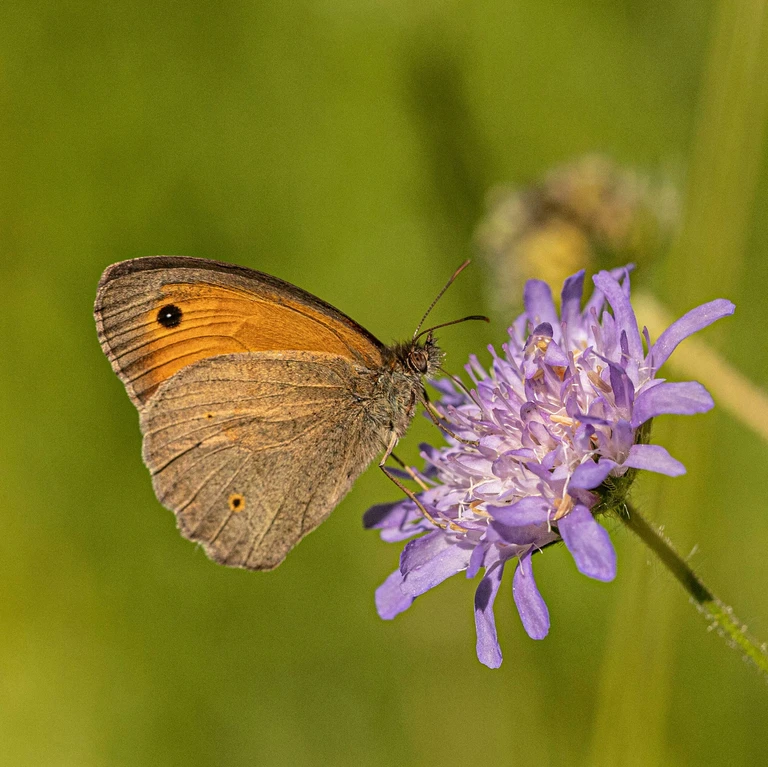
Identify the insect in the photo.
Maniola jurtina
